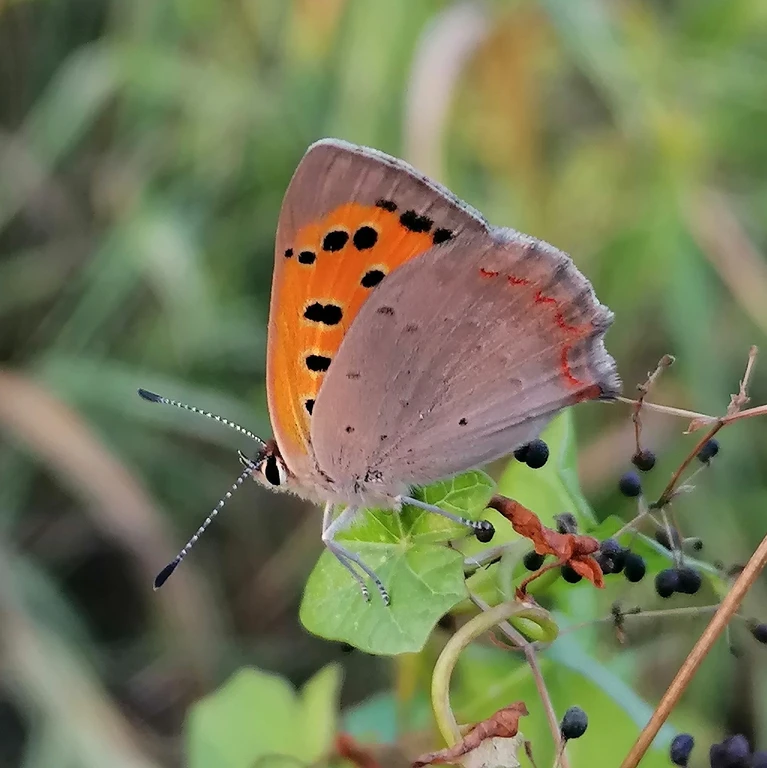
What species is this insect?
Lycaena phlaeas
